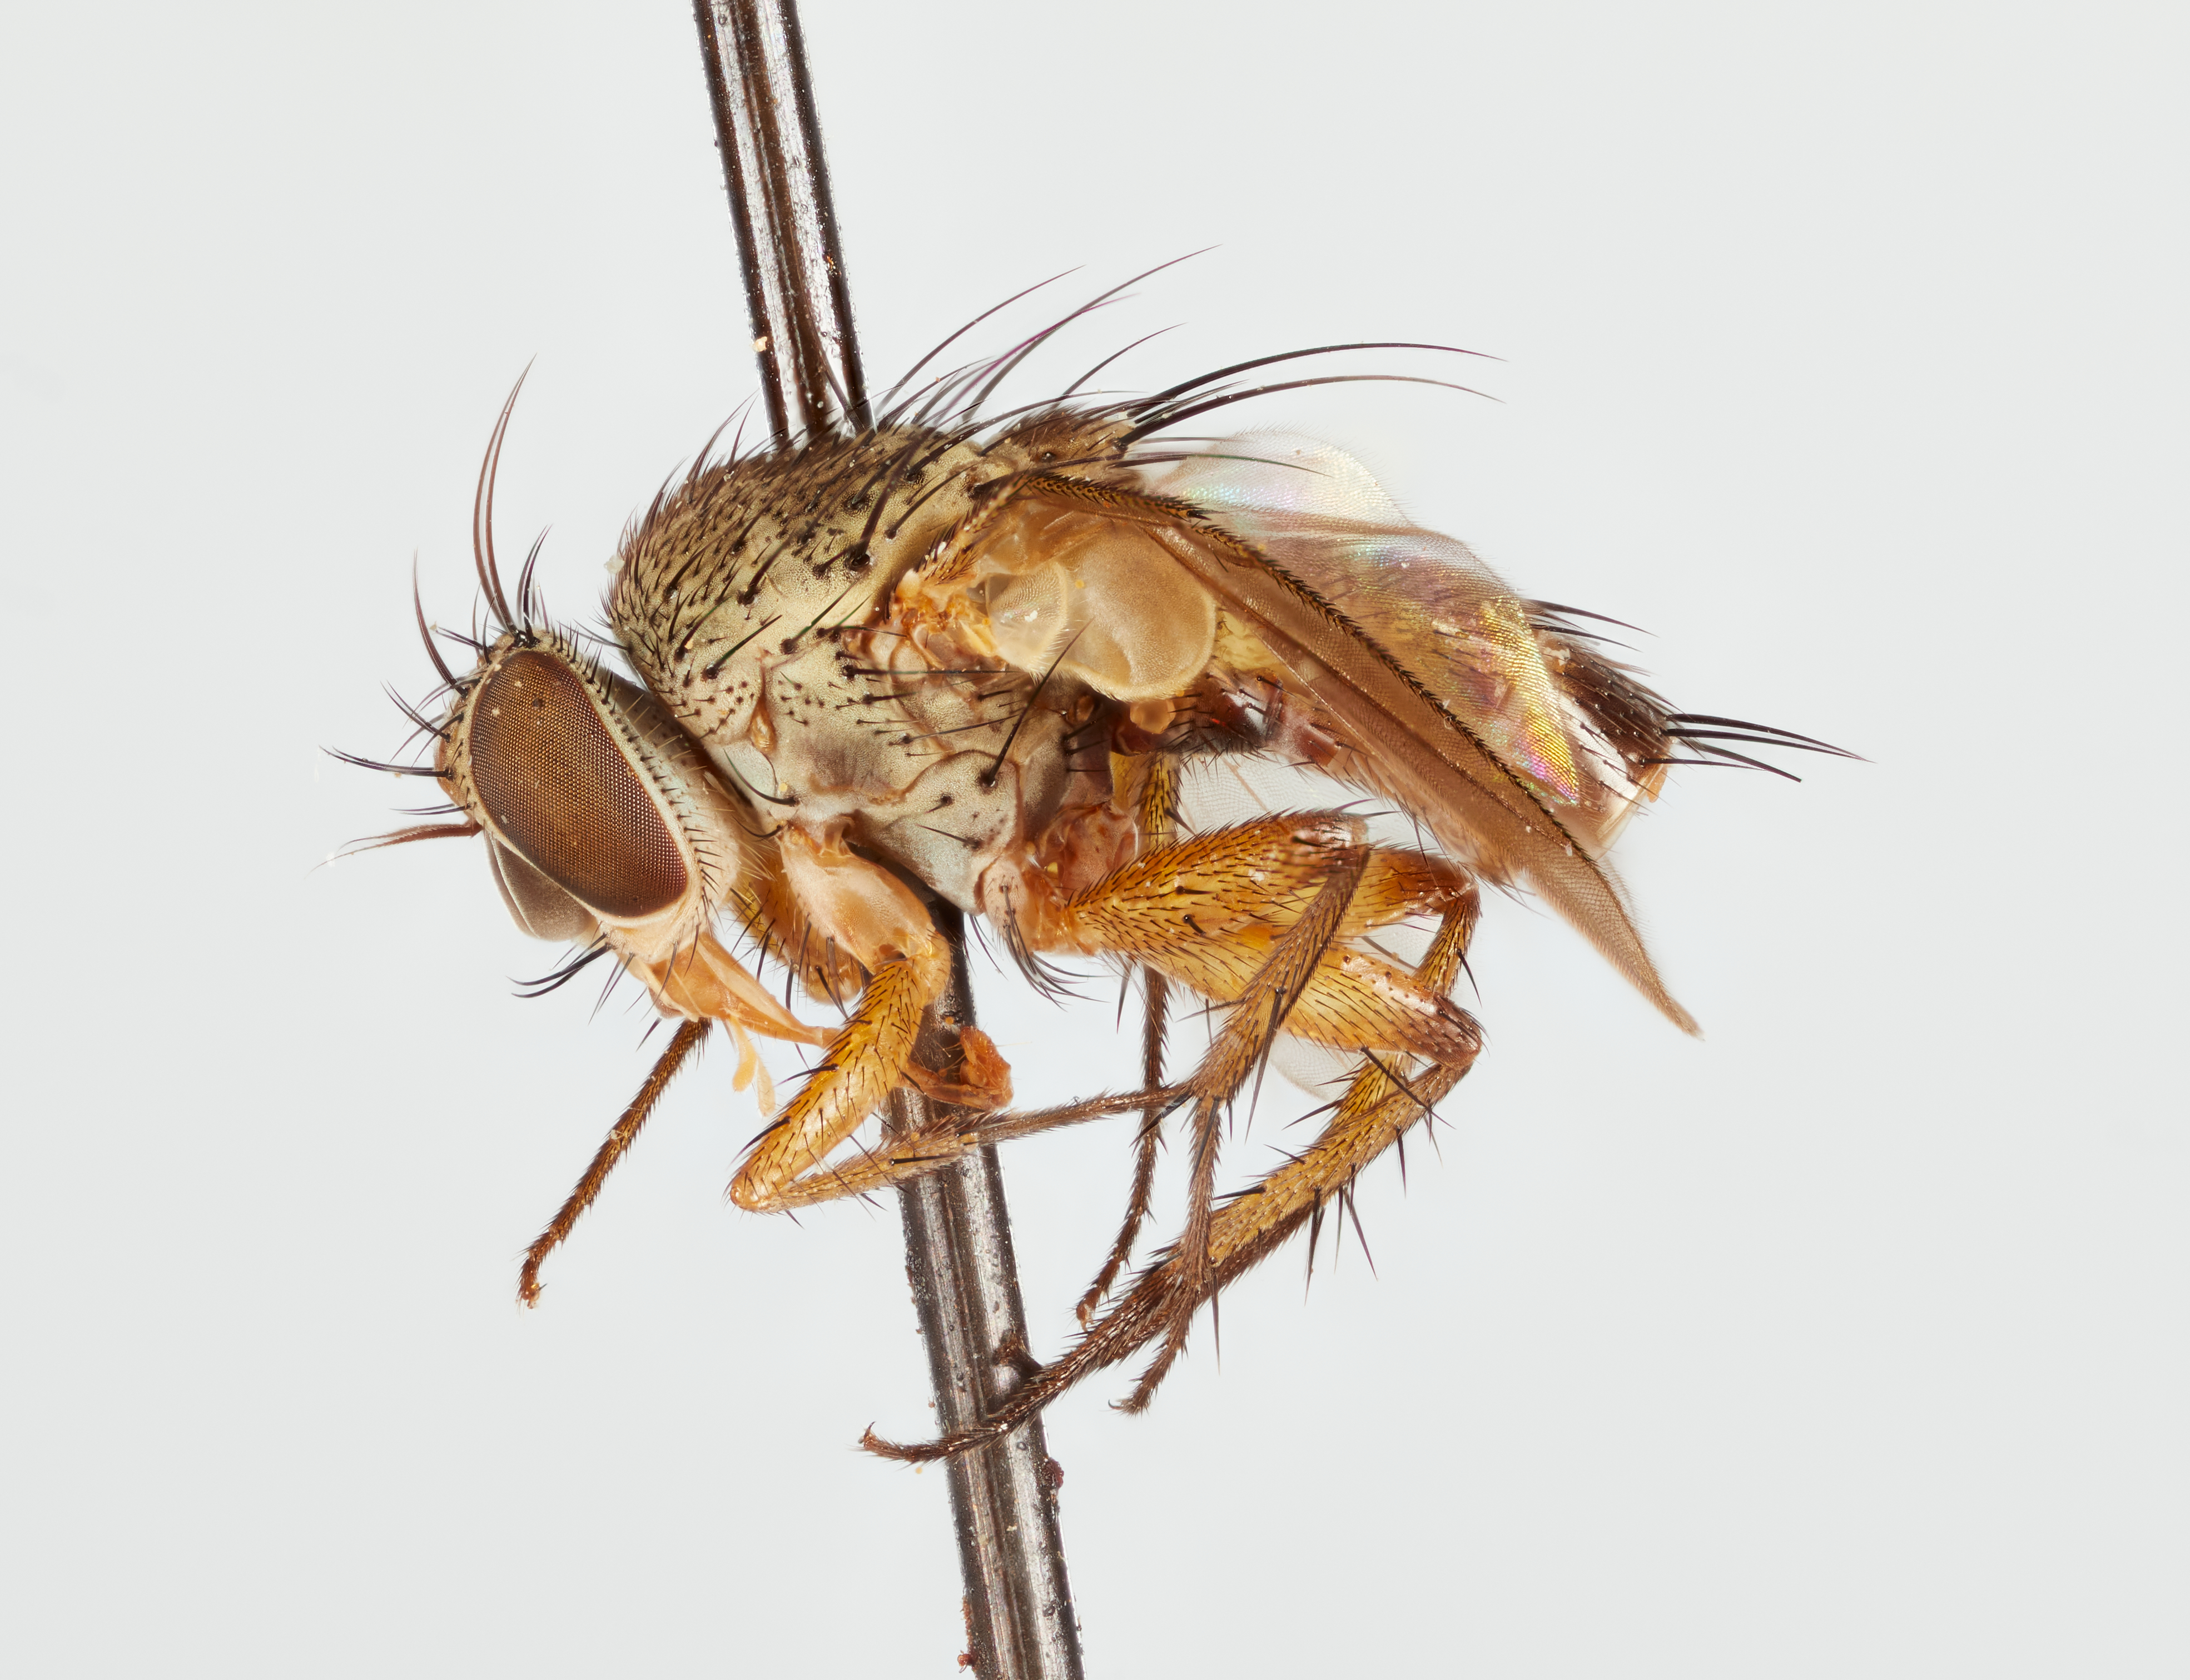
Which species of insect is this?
Uruactia uruhuasi
